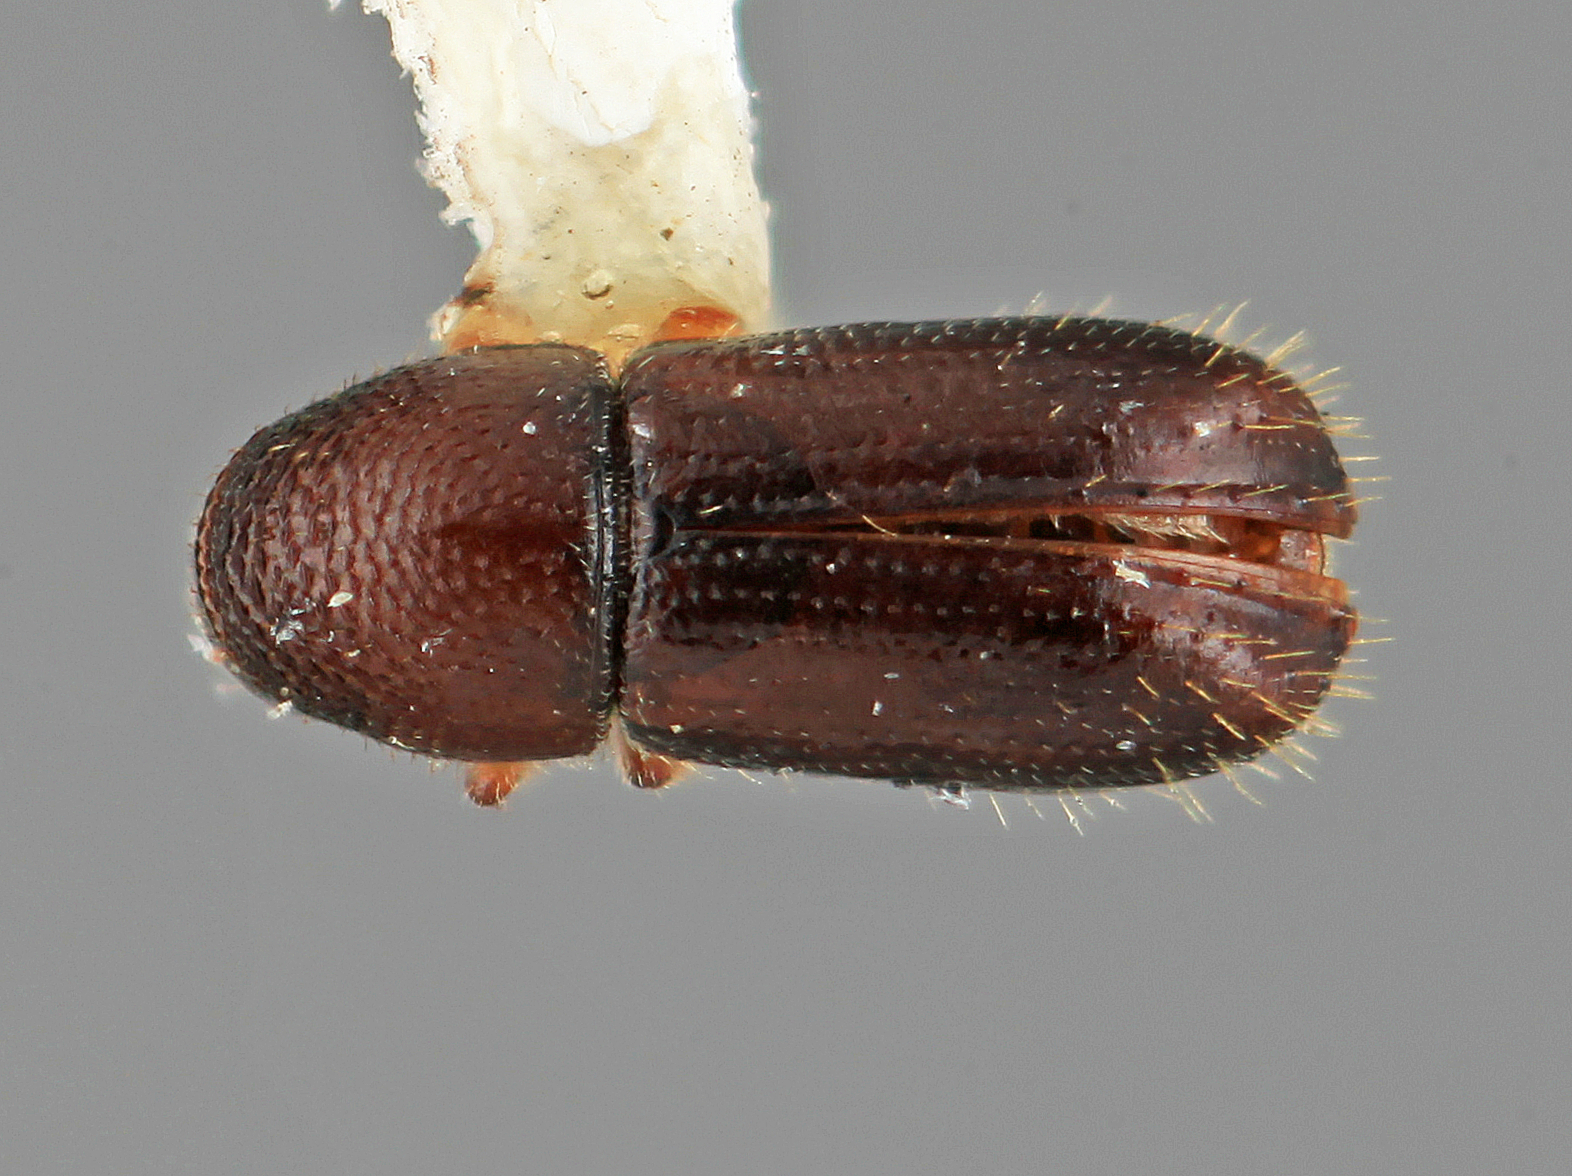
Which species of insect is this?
Pityophthorus explicitus
